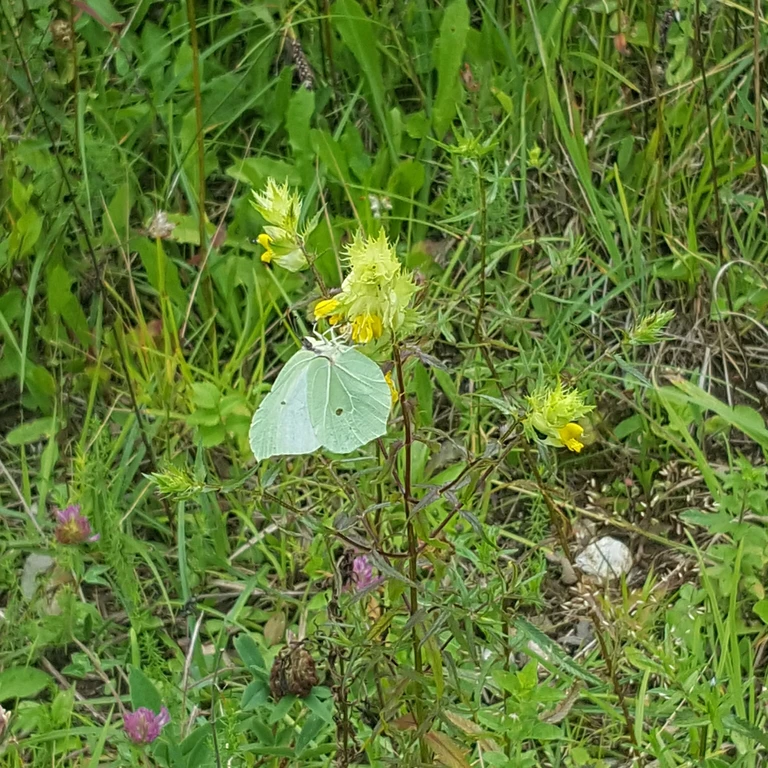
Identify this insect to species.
Gonepteryx rhamni
